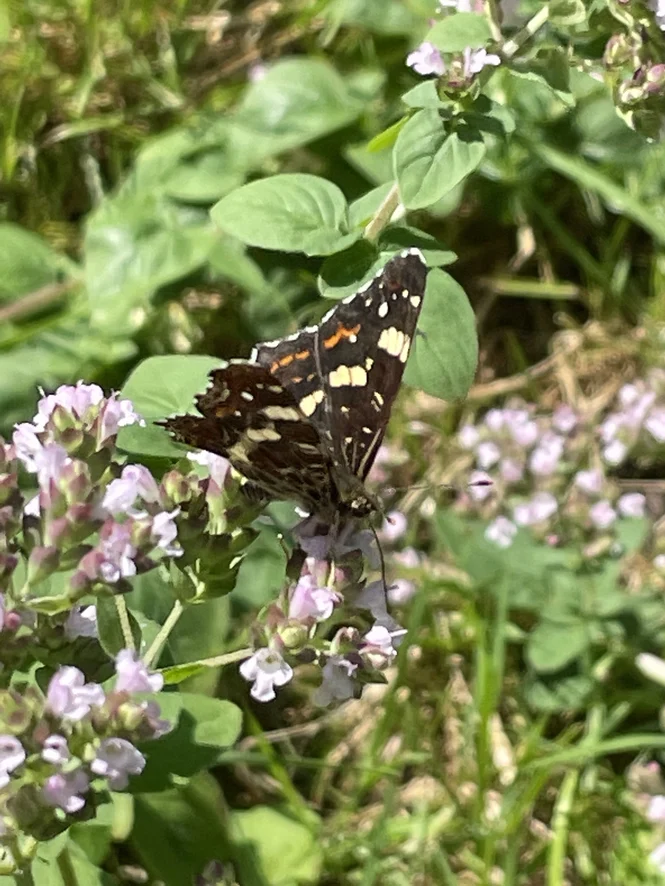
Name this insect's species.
Araschnia levana
